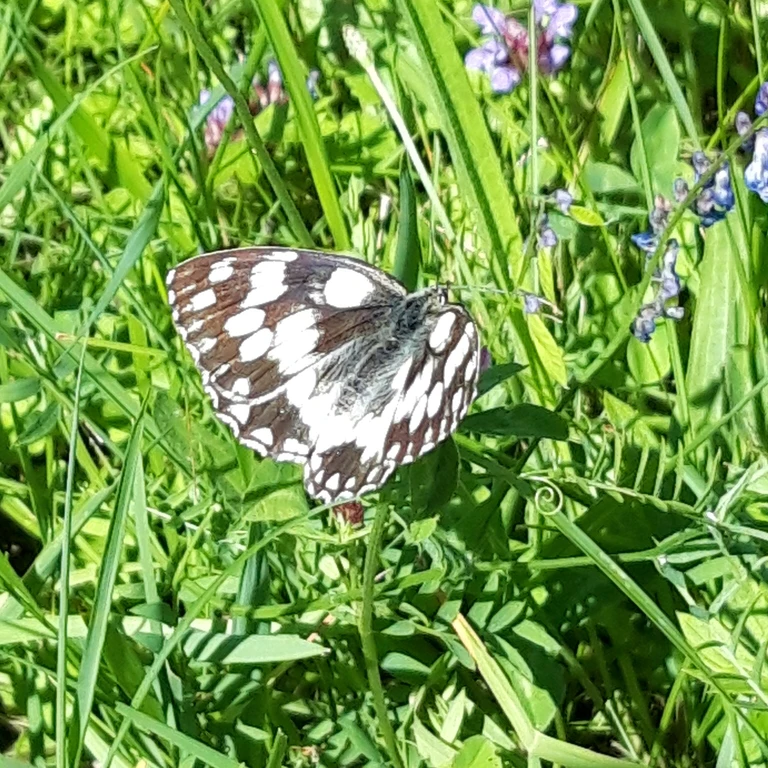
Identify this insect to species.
Melanargia galathea
